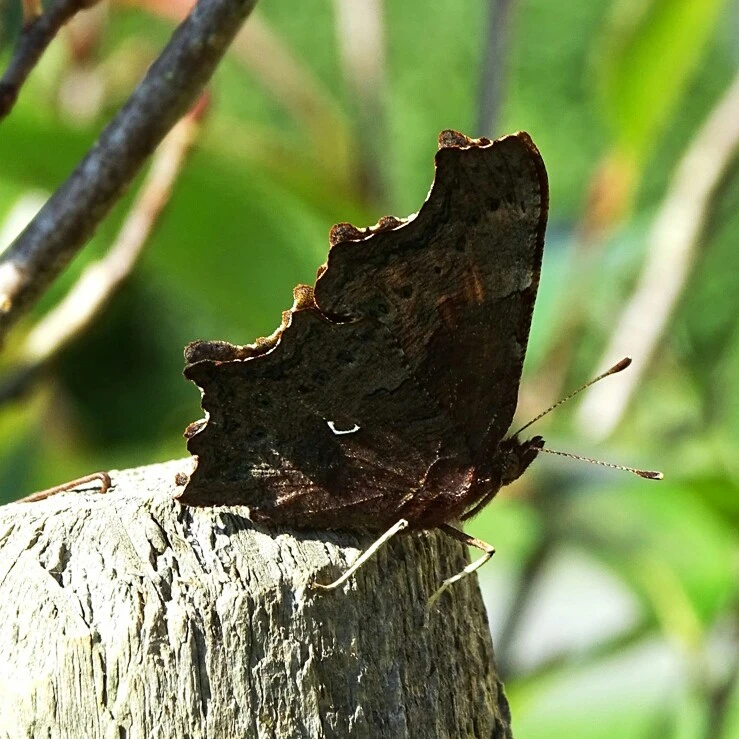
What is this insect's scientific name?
Polygonia c-album
